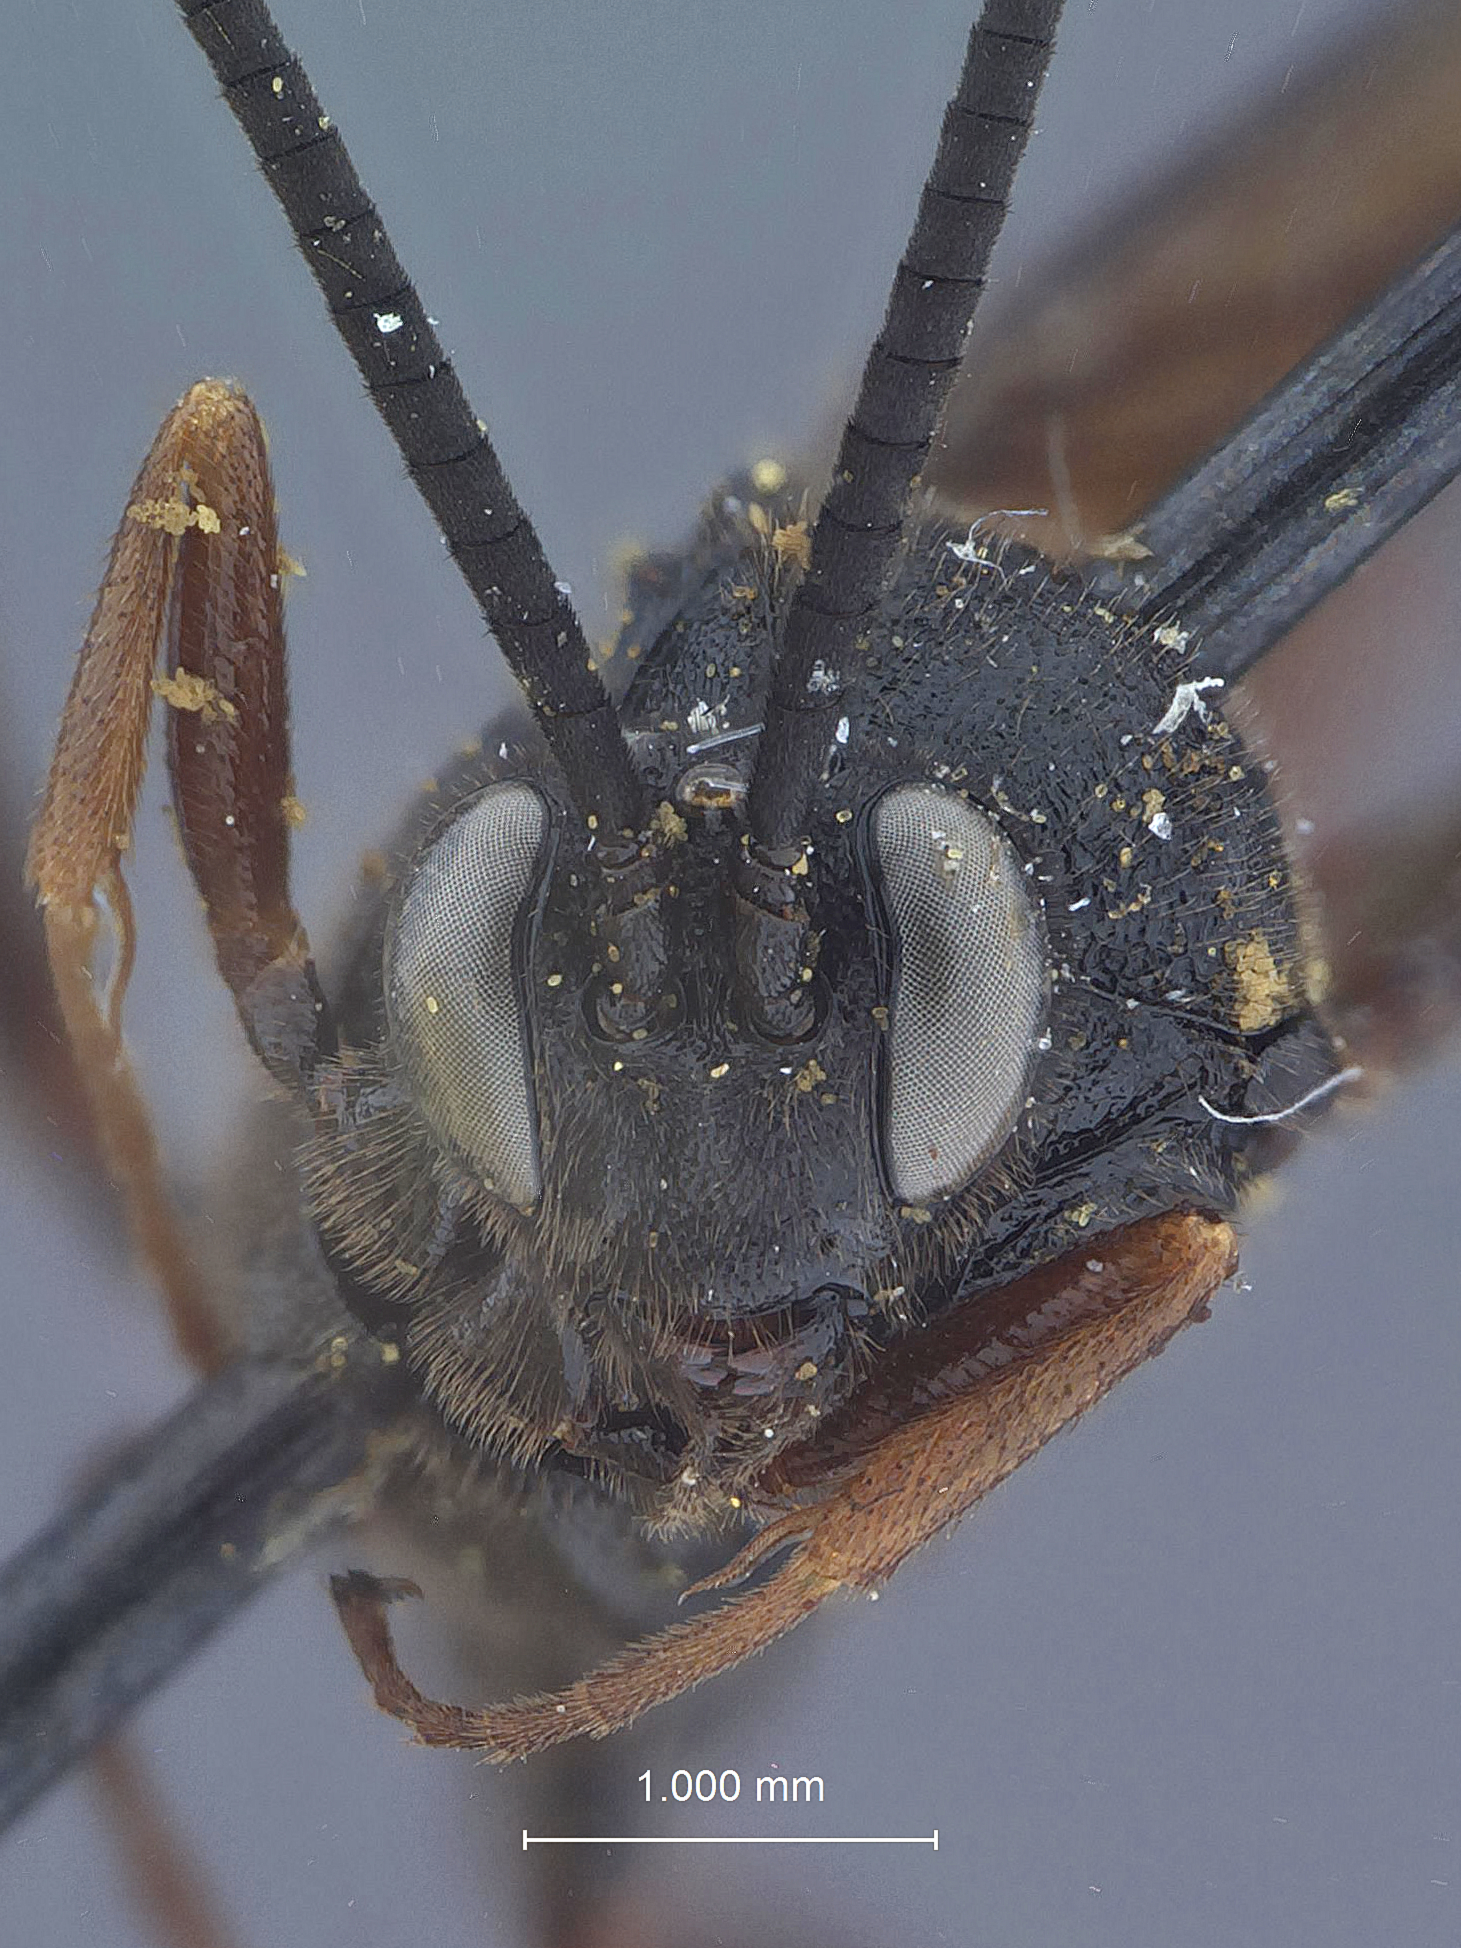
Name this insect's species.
Benjaminia phaeothrix
